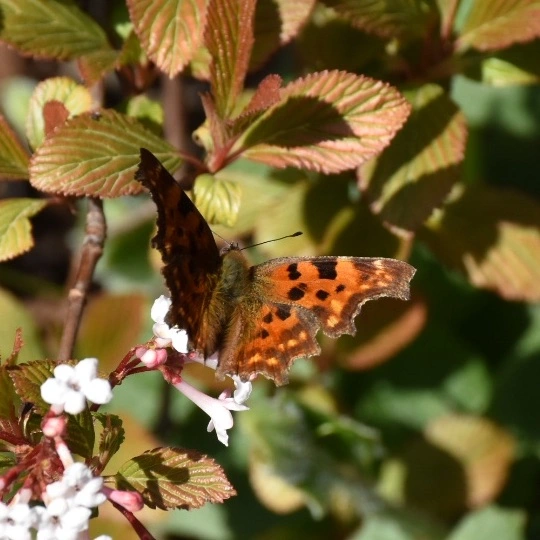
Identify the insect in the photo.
Polygonia c-album
